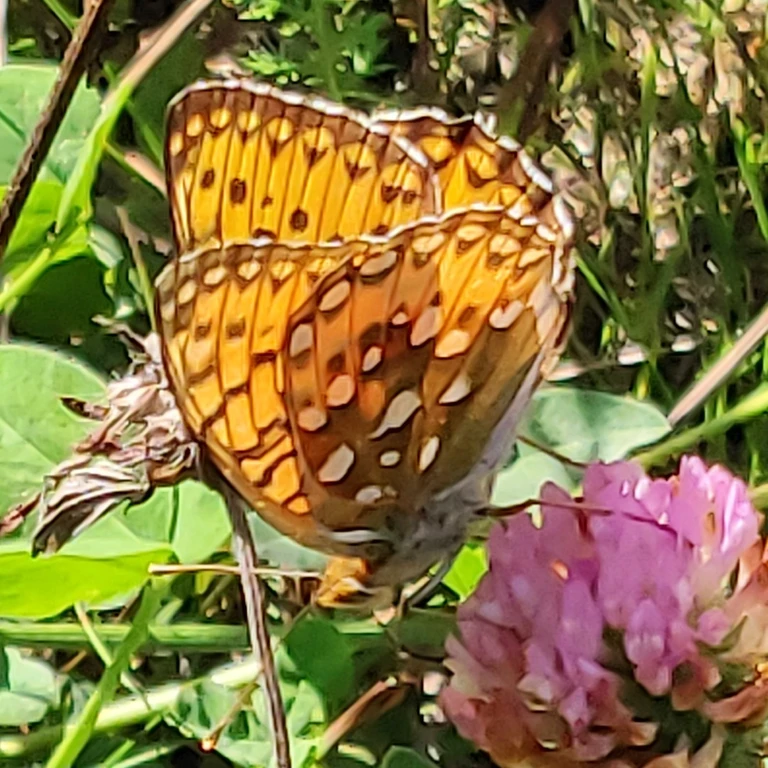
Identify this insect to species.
Speyeria aglaja
